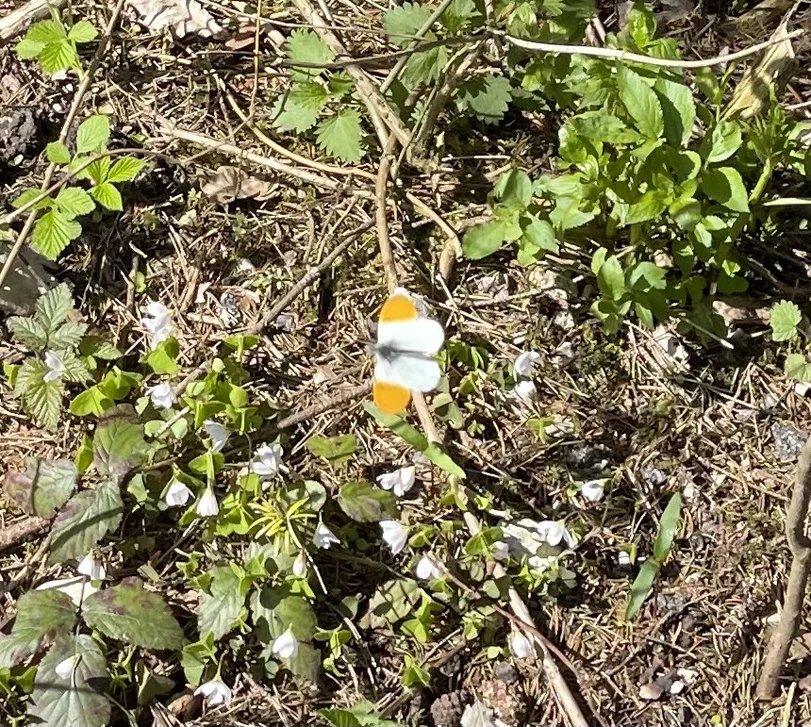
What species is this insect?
Anthocharis cardamines
